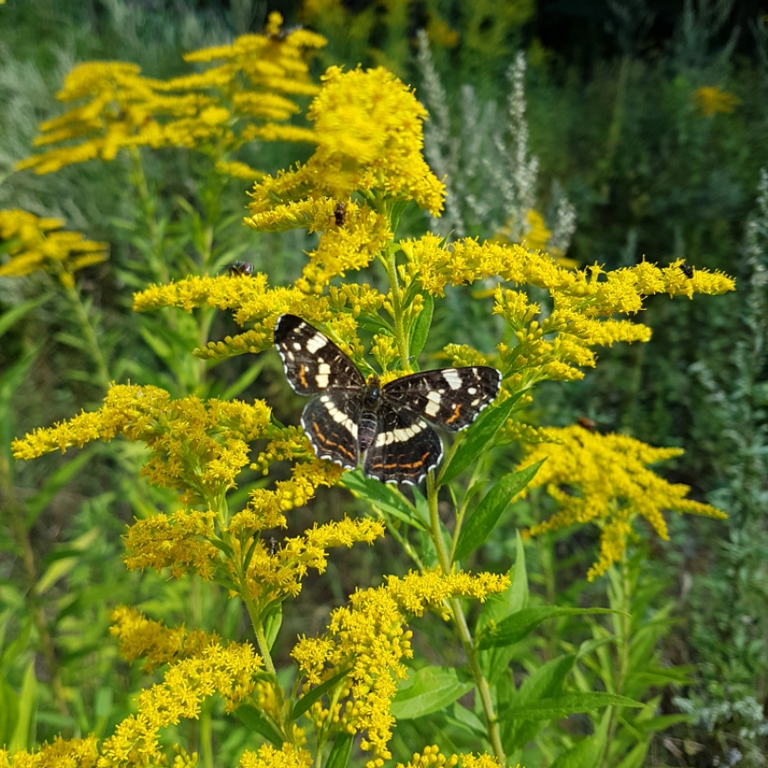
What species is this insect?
Araschnia levana
